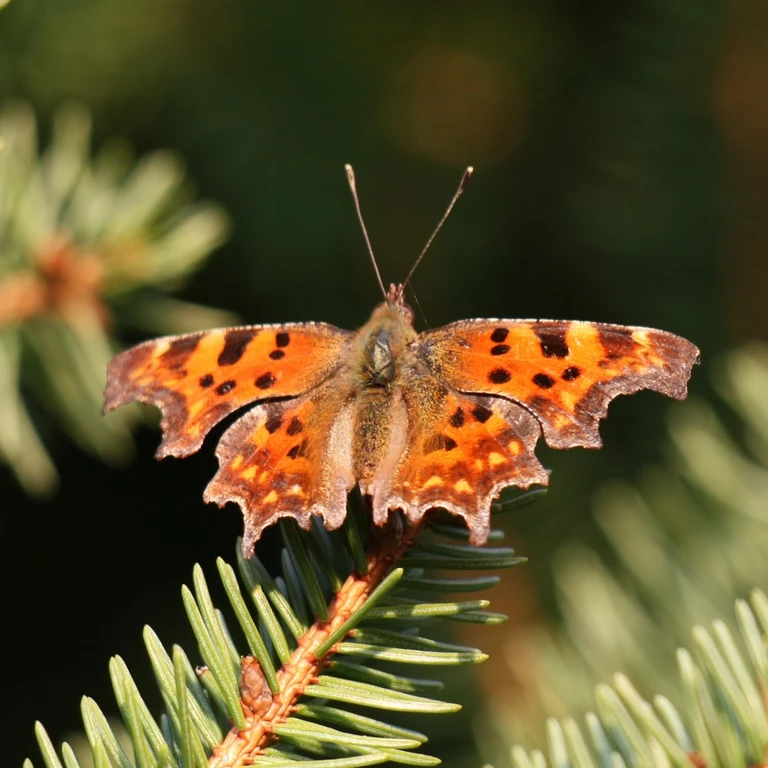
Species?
Polygonia c-album
